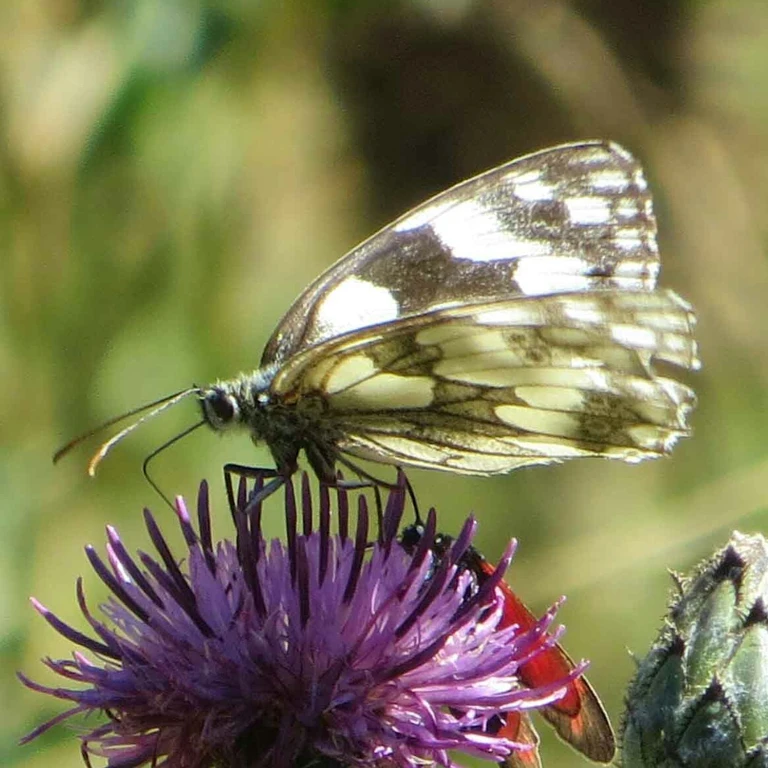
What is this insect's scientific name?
Melanargia galathea
